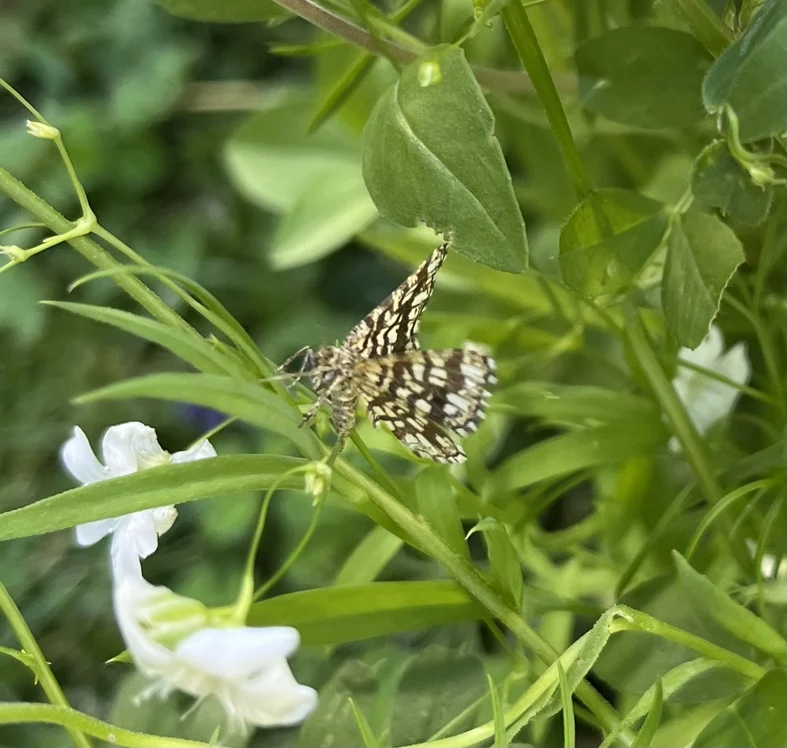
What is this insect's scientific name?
Chiasmia clathrata
